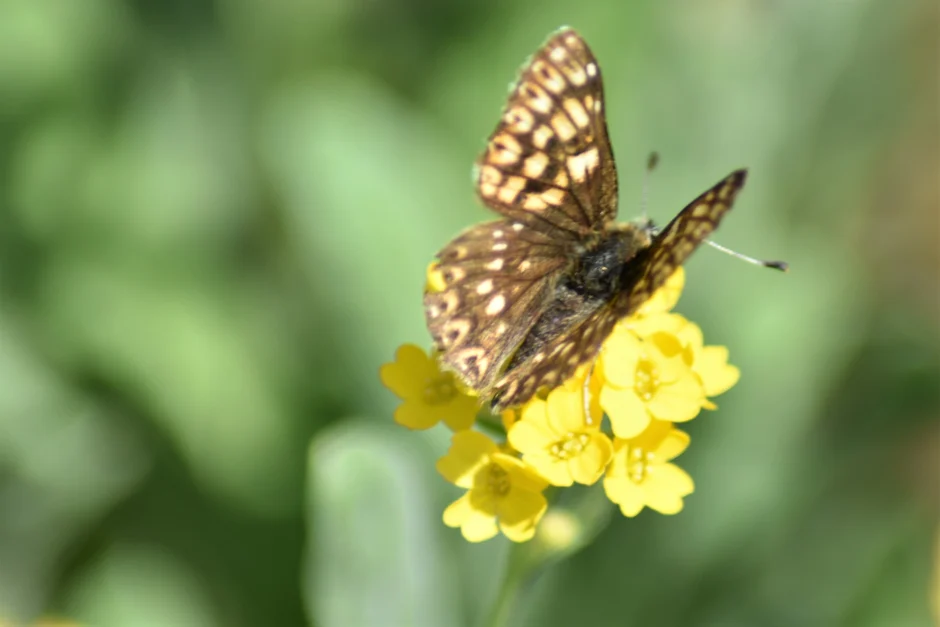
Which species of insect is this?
Hamearis lucina
